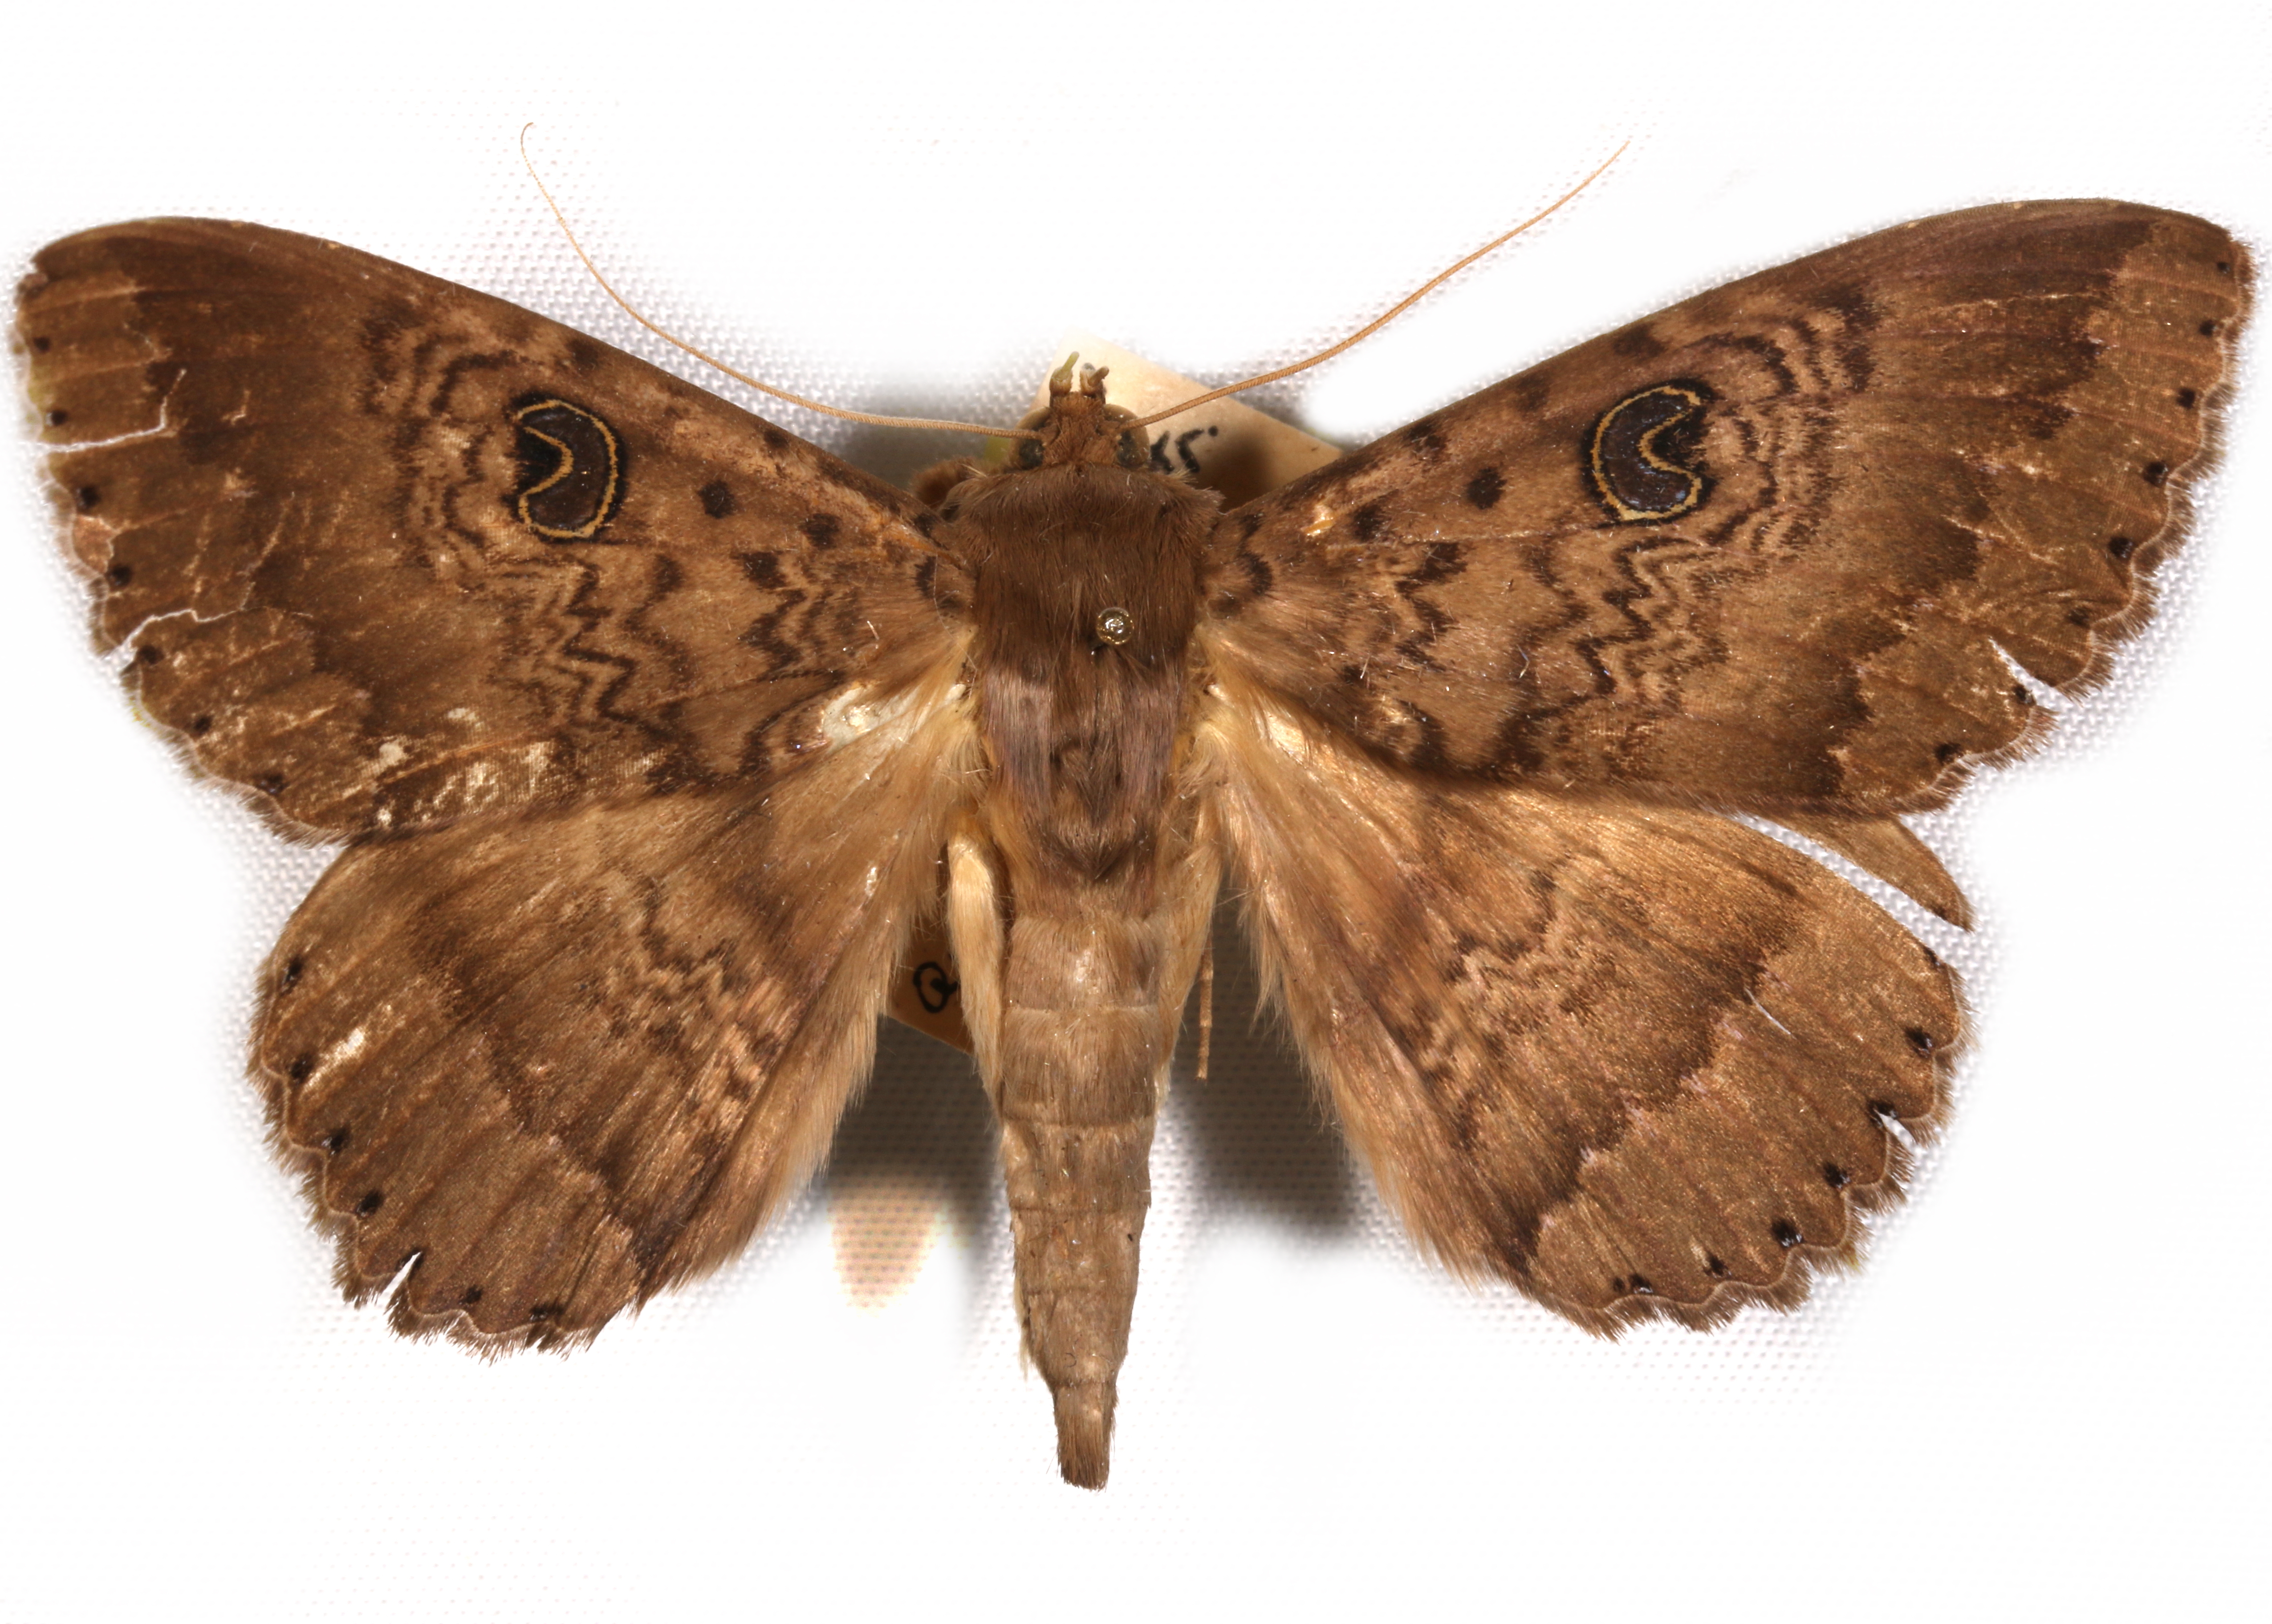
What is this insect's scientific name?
Dasypodia cymatodes
